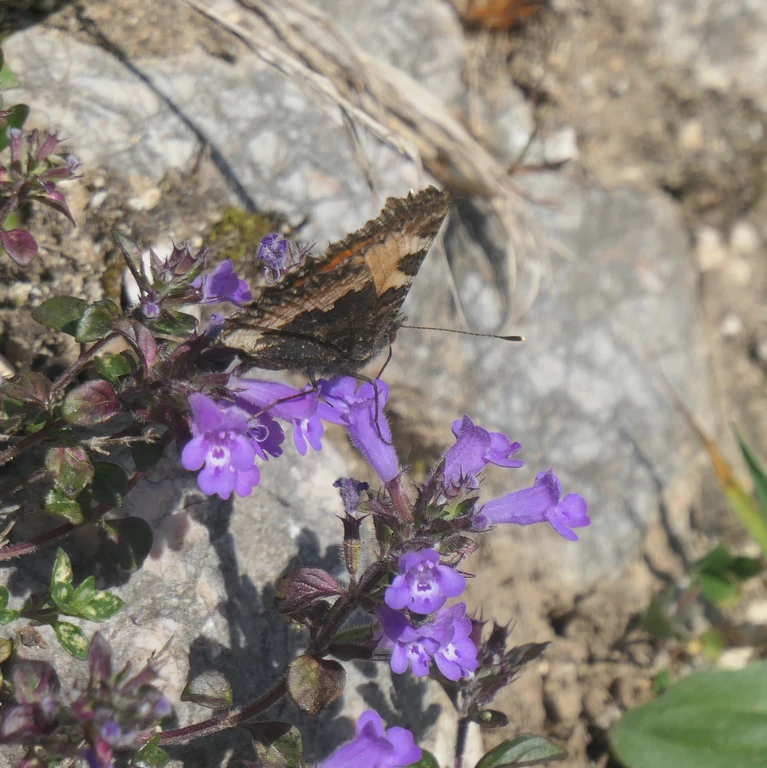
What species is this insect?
Aglais urticae
